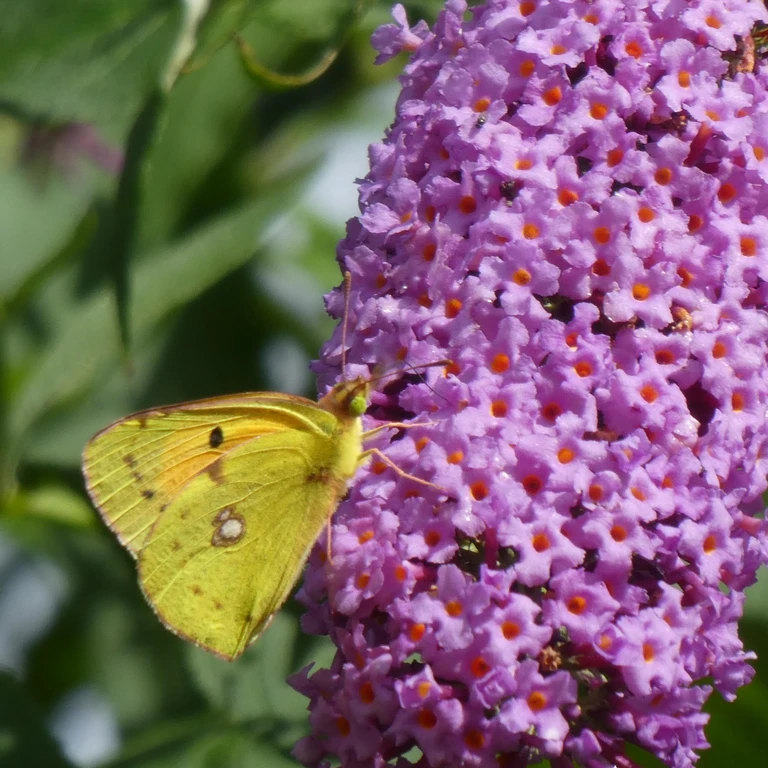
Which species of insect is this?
Colias croceus
